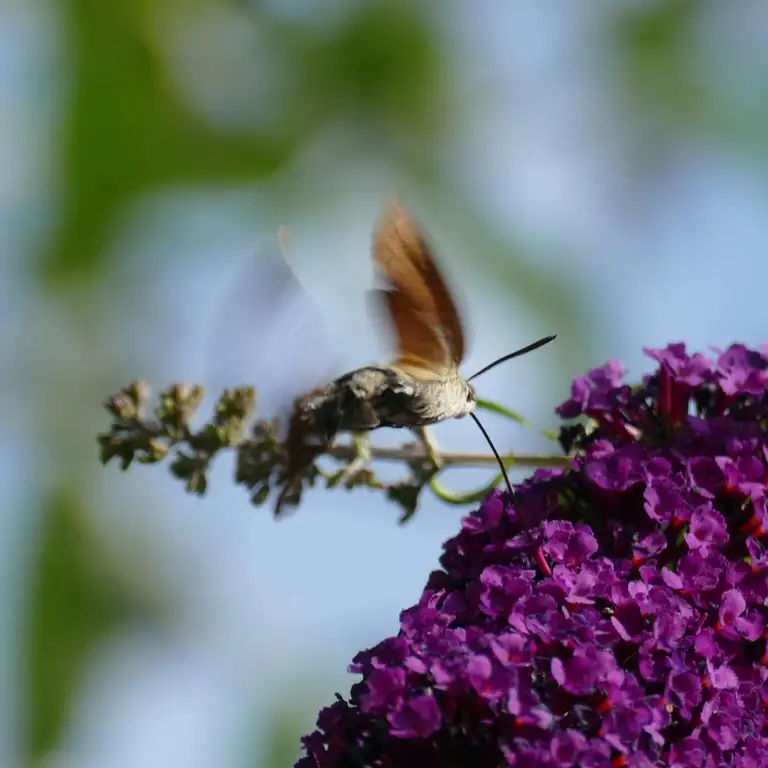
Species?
Macroglossum stellatarum
